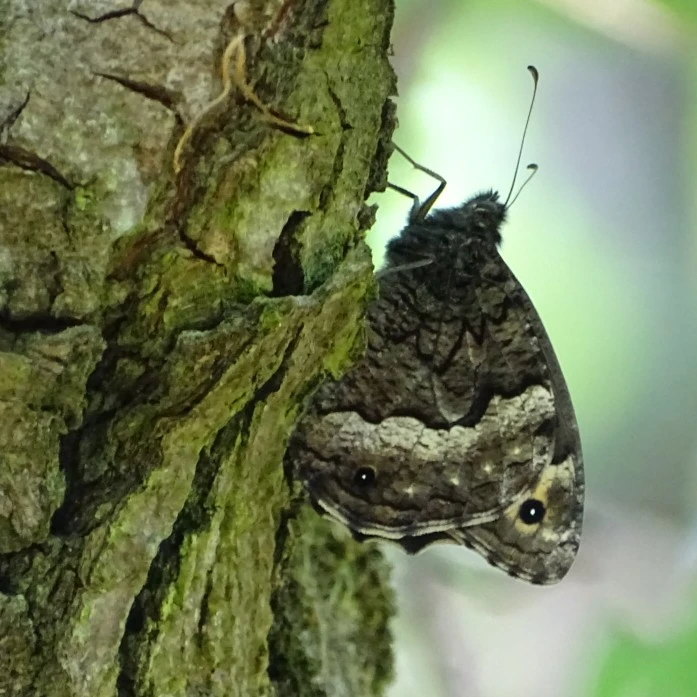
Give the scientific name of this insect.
Hipparchia fagi
